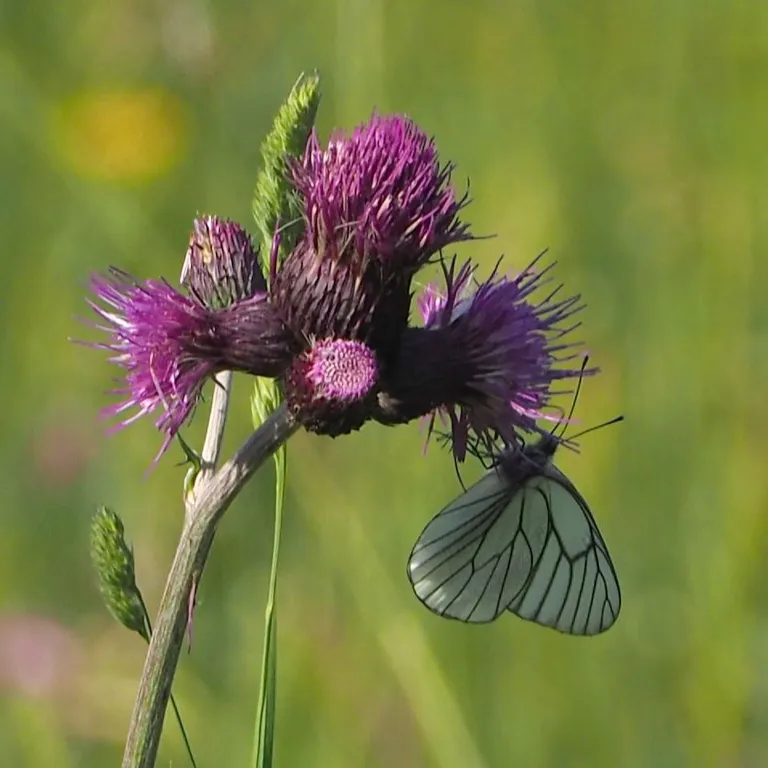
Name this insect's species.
Aporia crataegi
